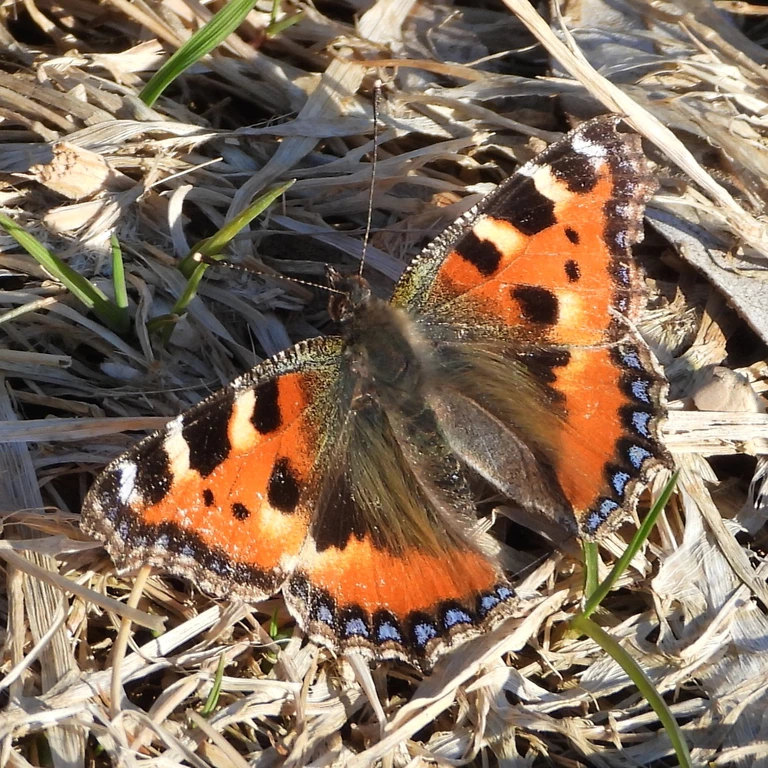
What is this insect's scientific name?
Aglais urticae
